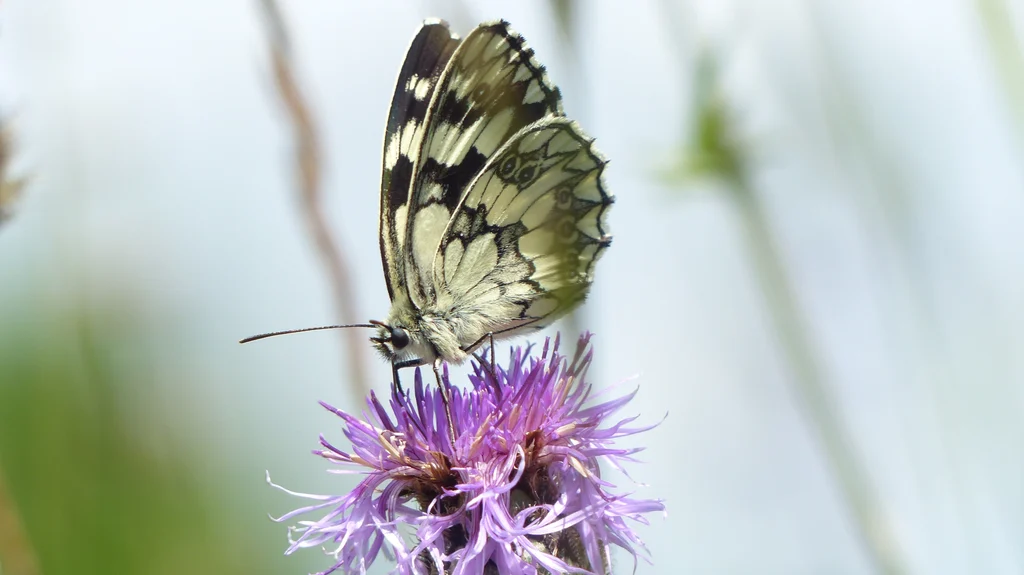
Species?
Melanargia galathea
